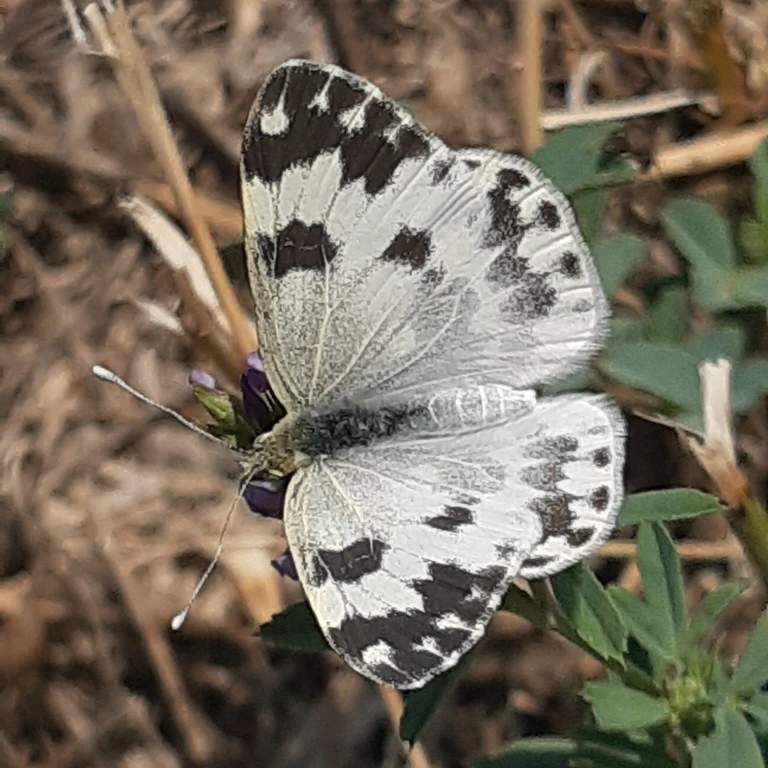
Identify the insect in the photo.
Pontia edusa
